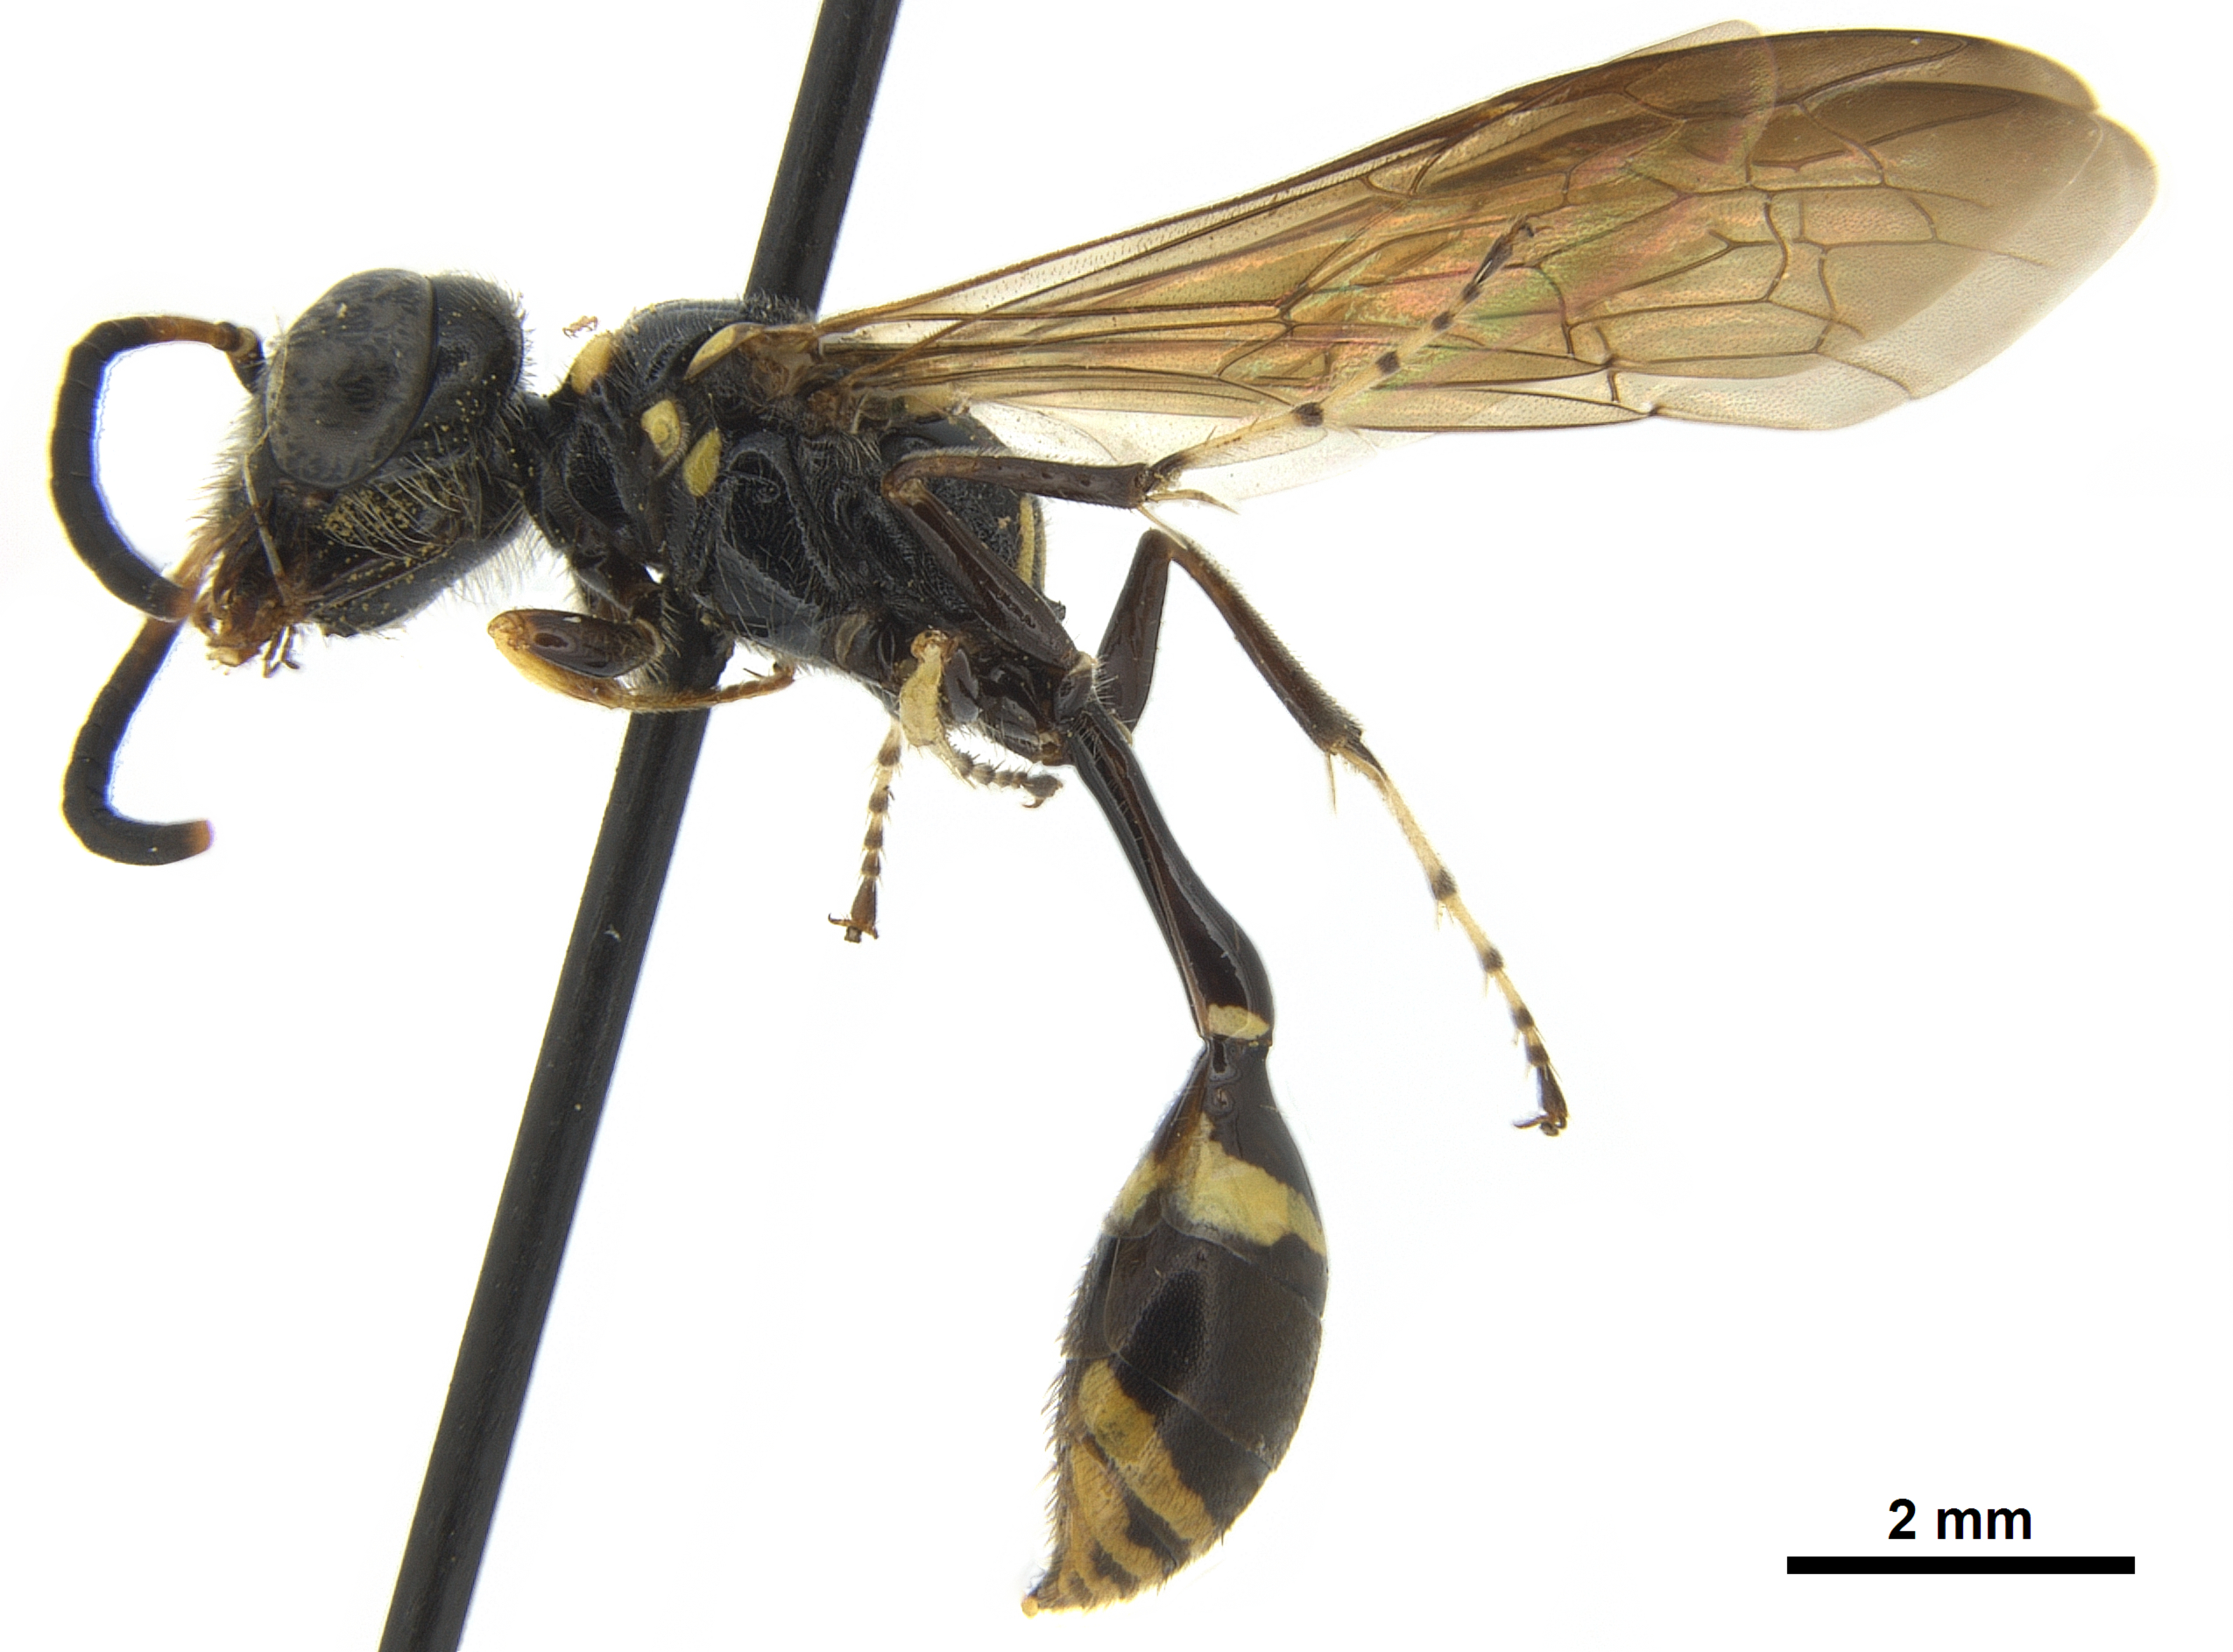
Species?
Trachypus petiolatus
